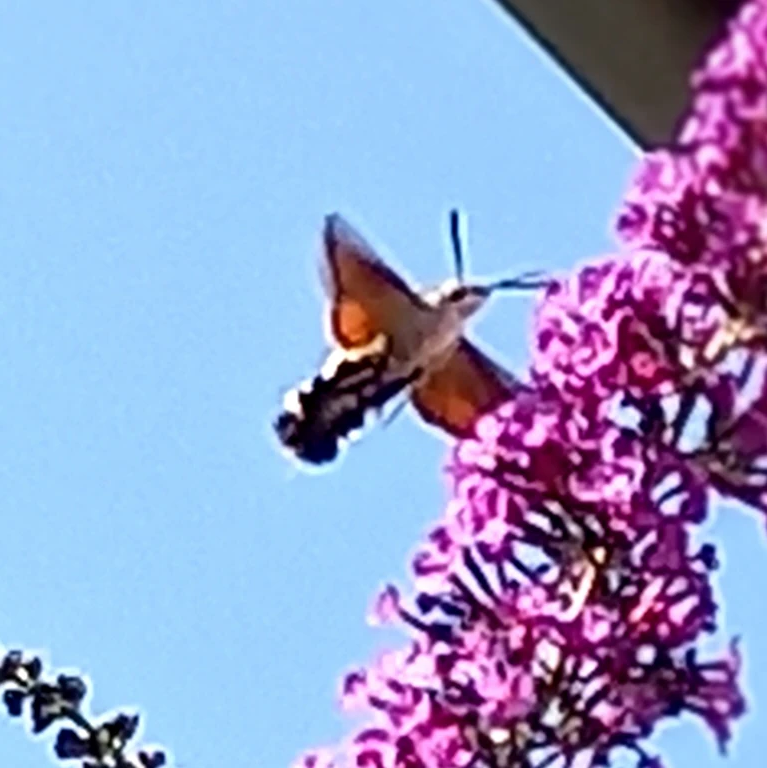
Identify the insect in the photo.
Macroglossum stellatarum
